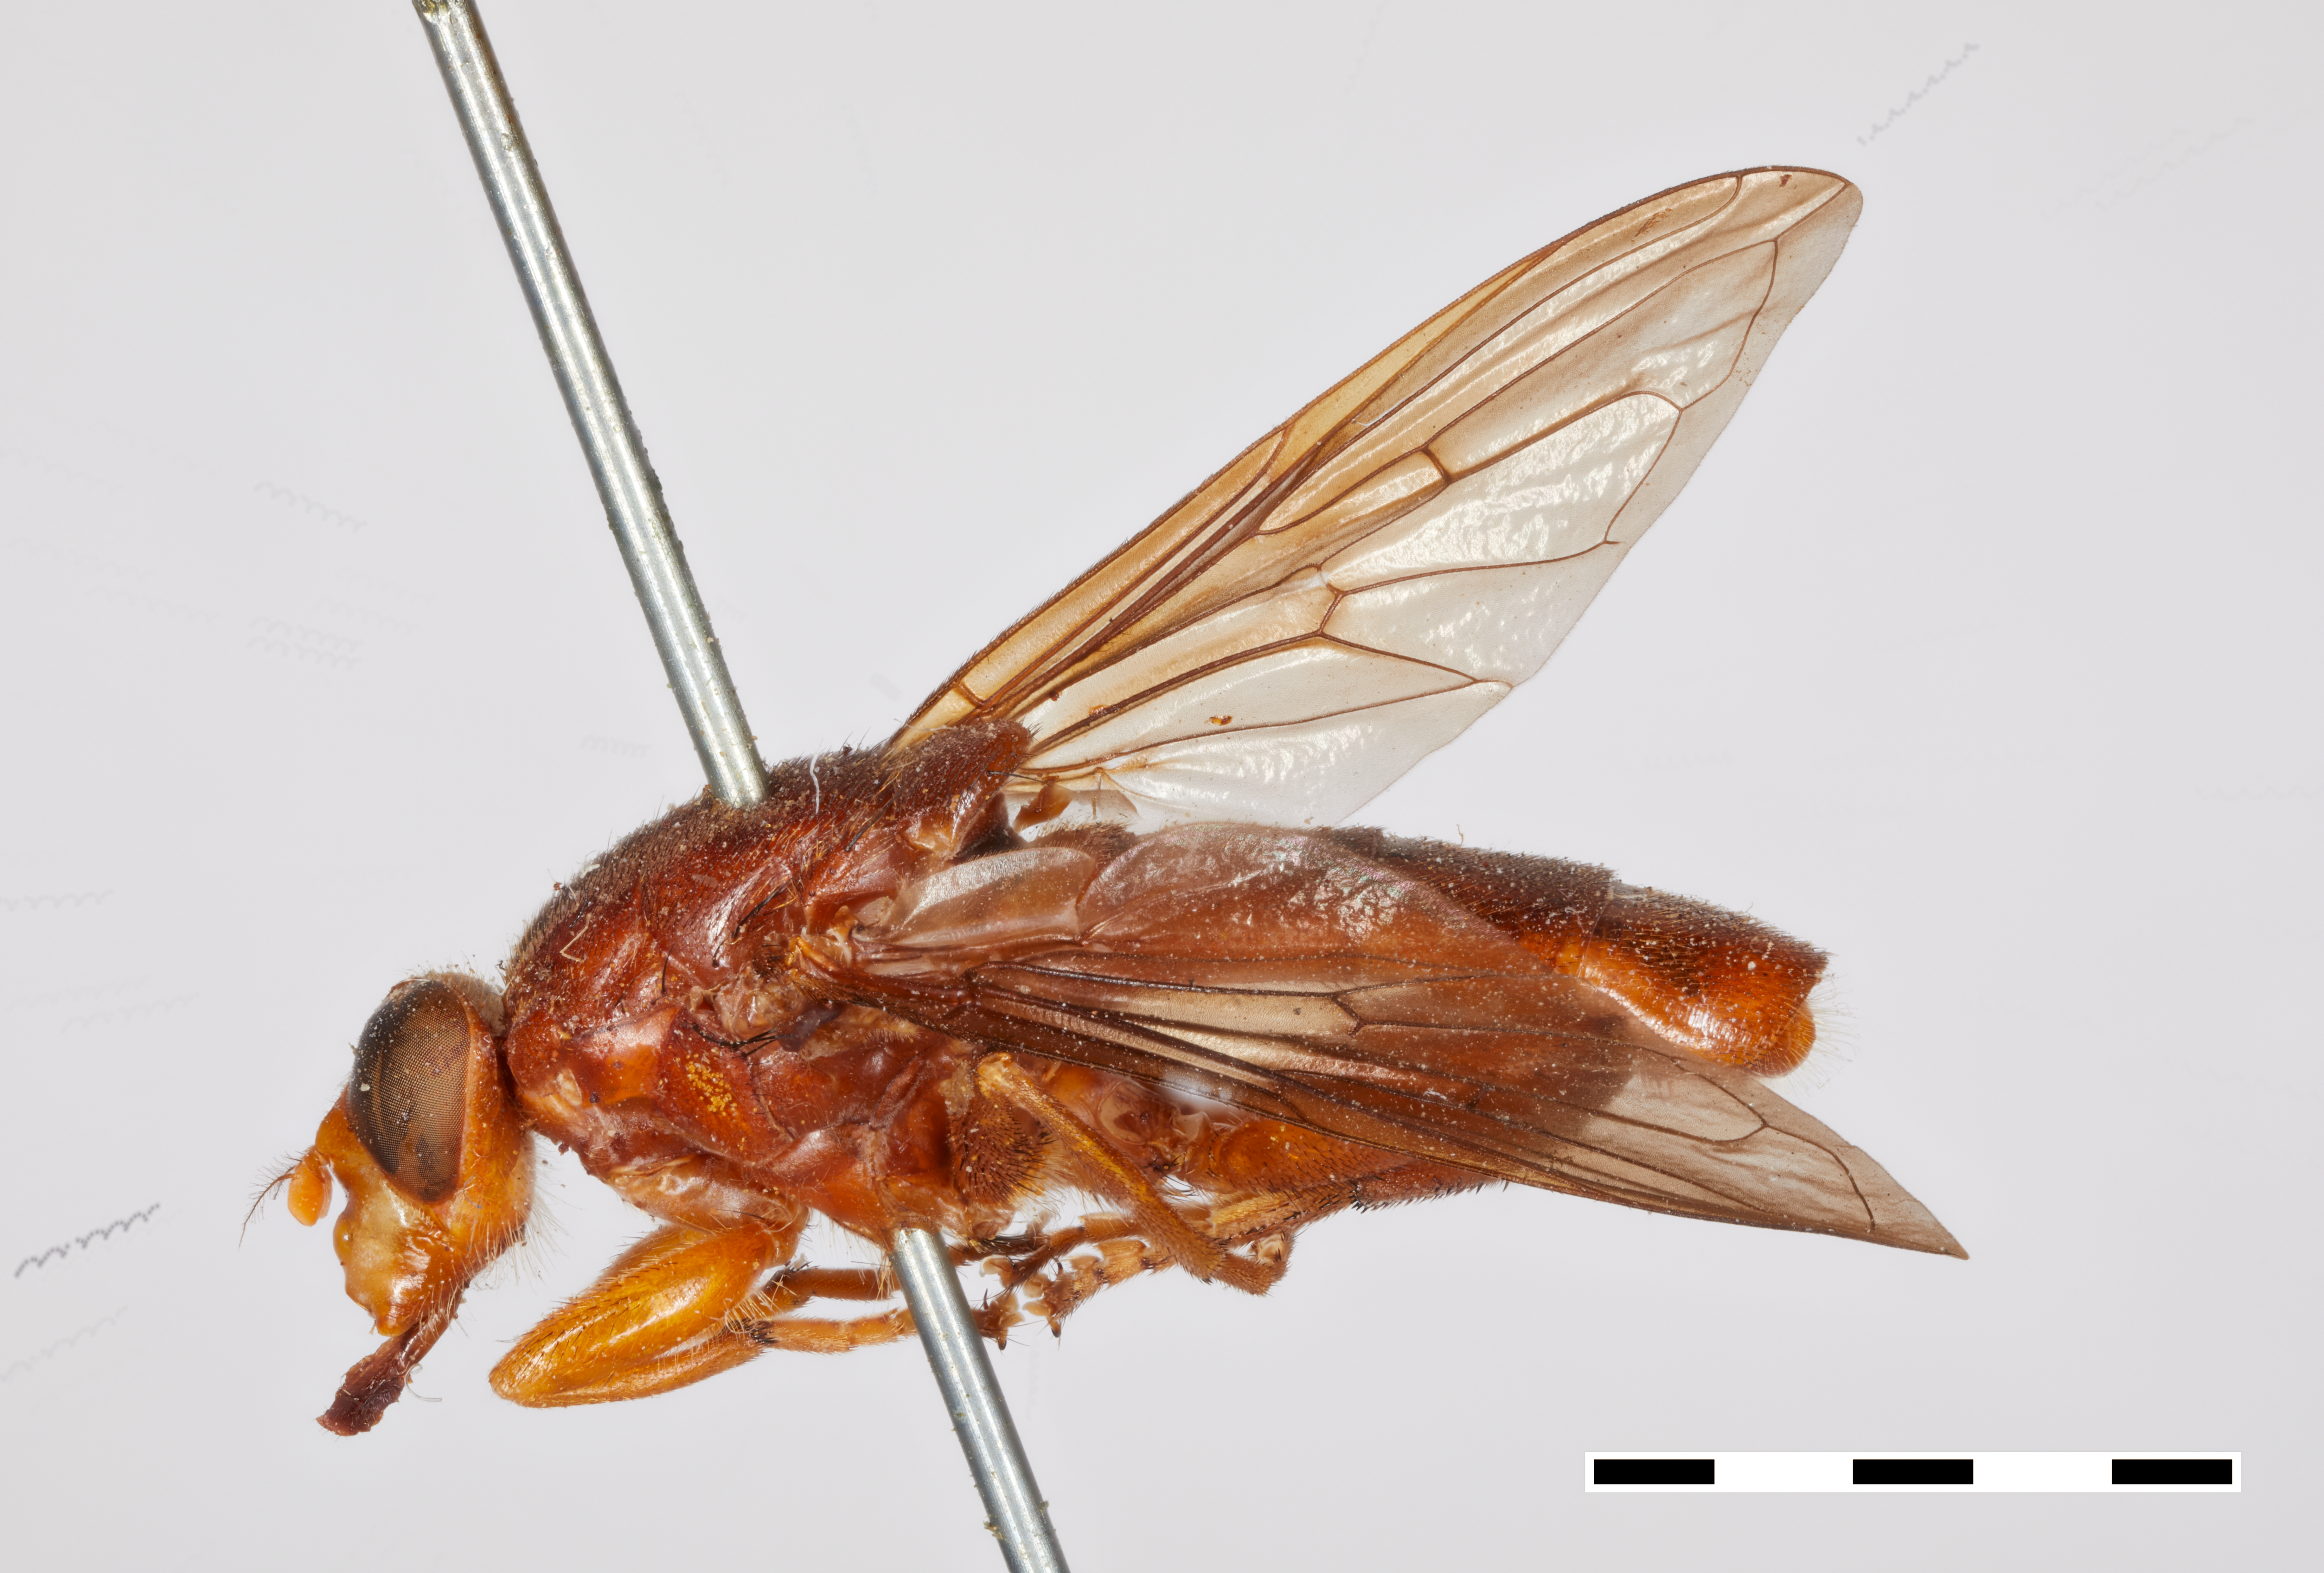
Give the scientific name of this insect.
Eugeniamyia rufa
